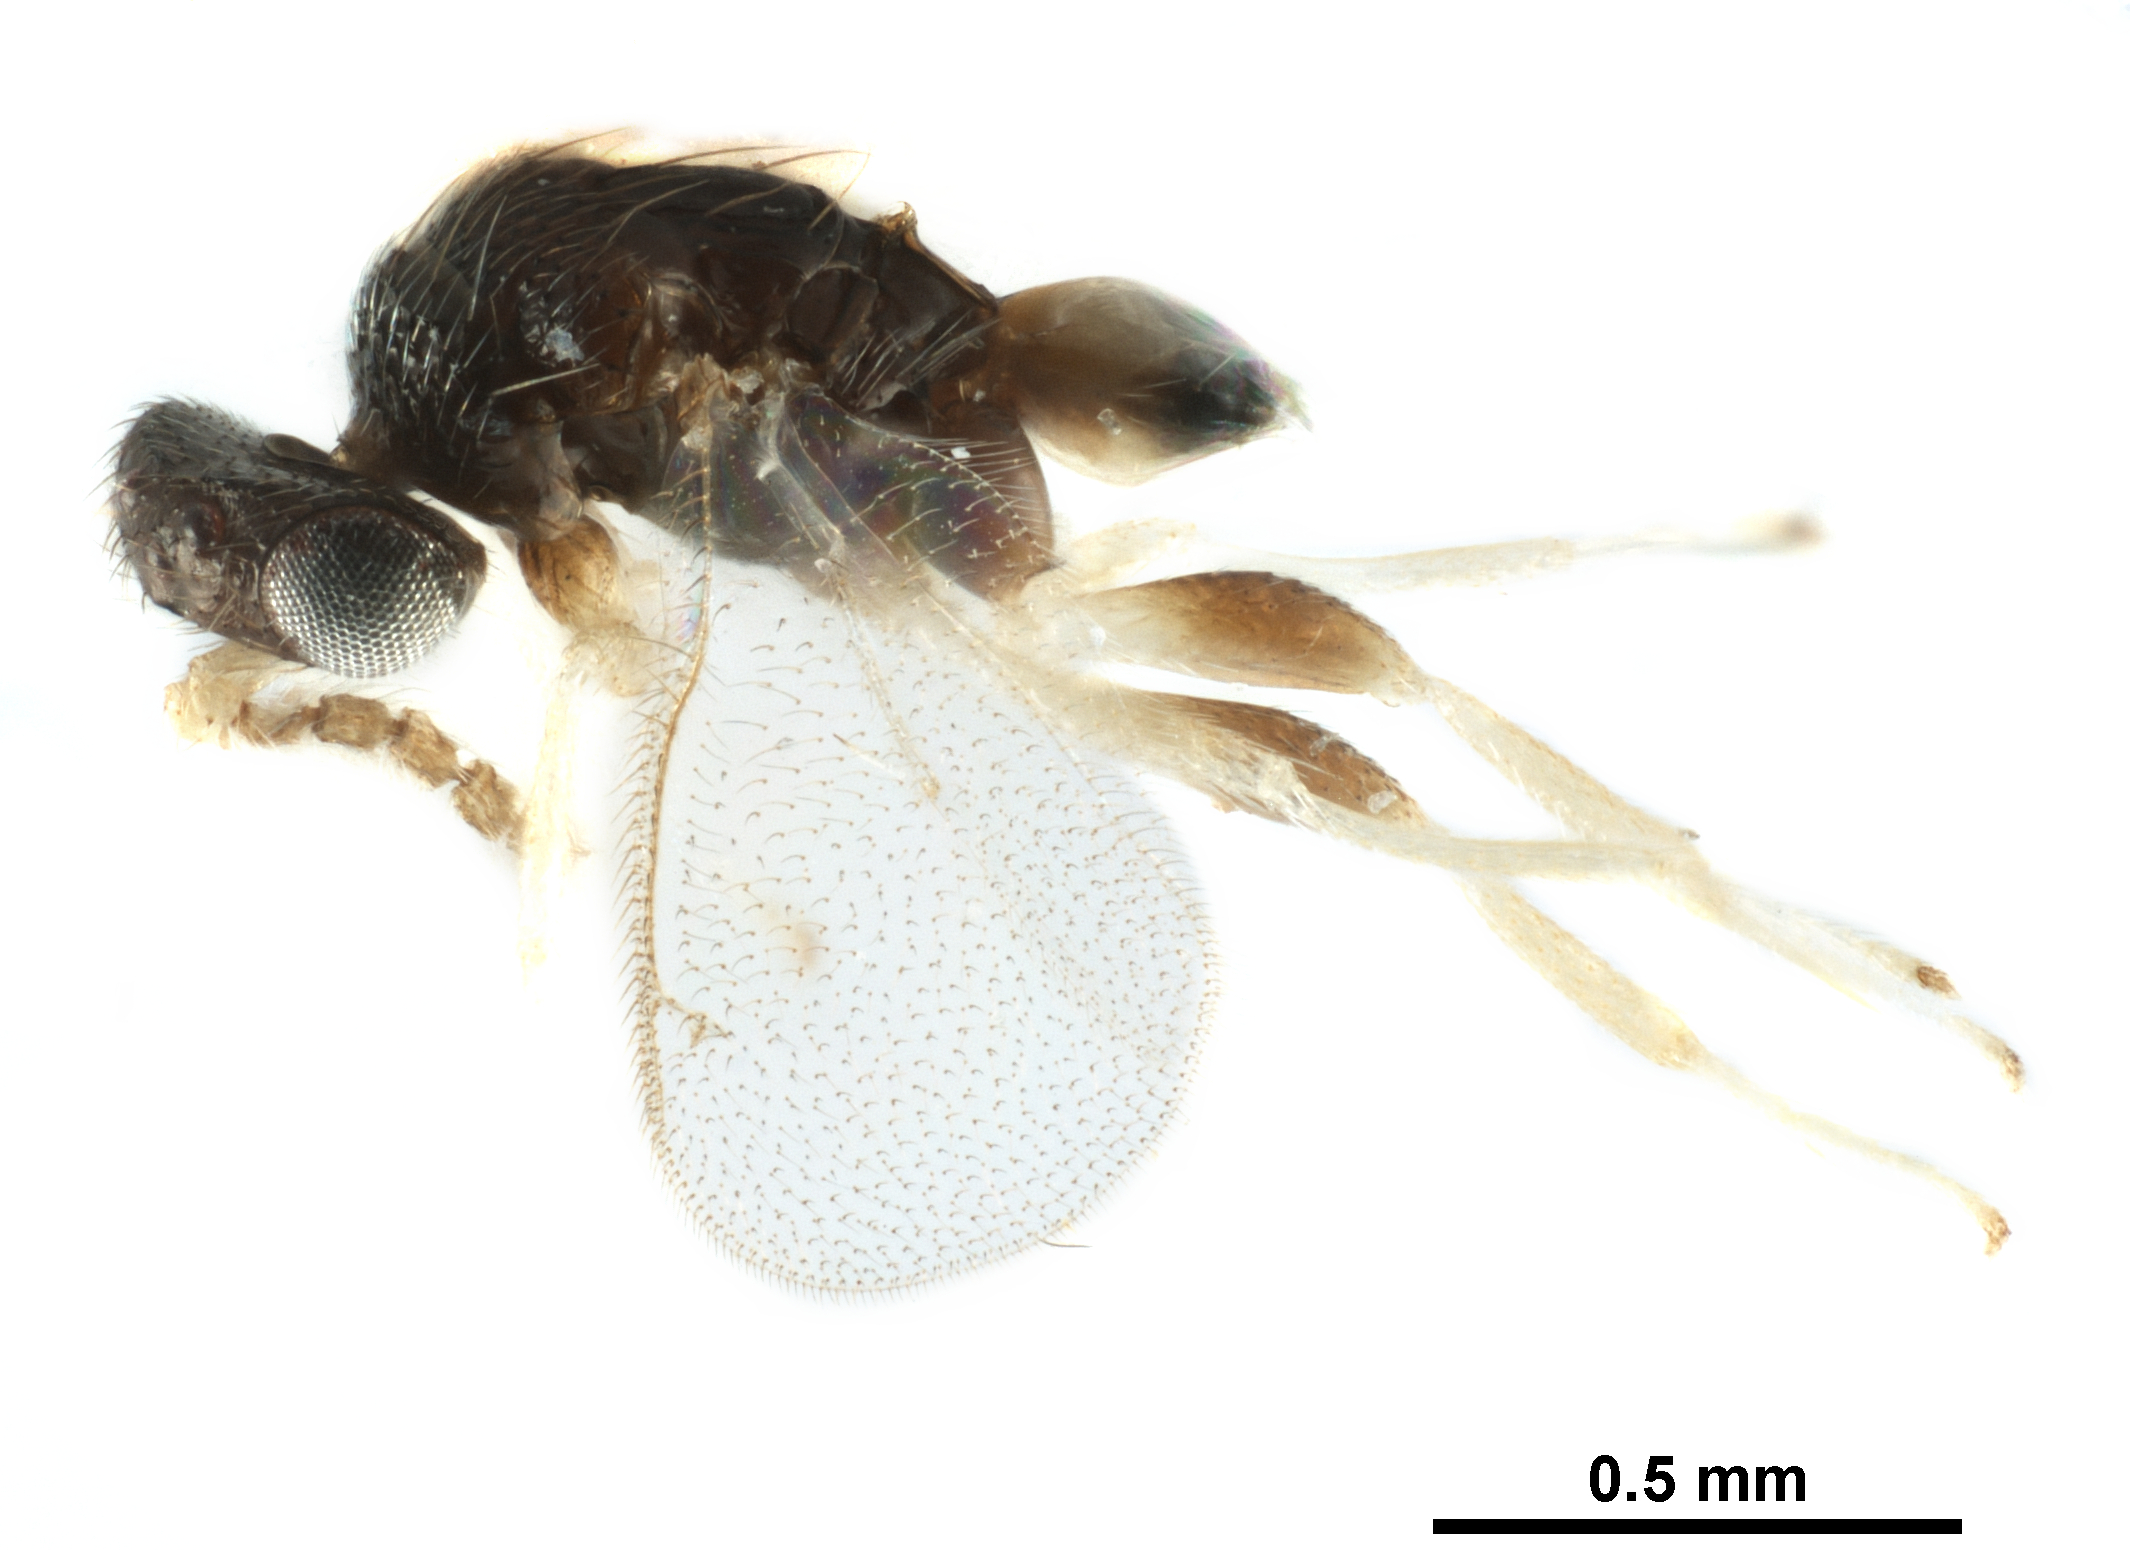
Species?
Alveoplectrus lilli
